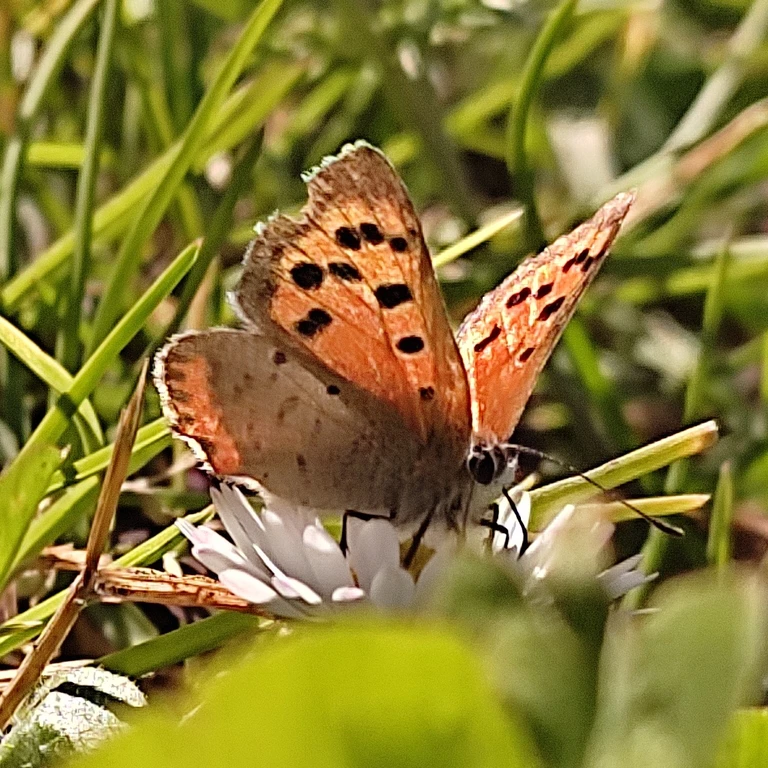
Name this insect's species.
Lycaena phlaeas
